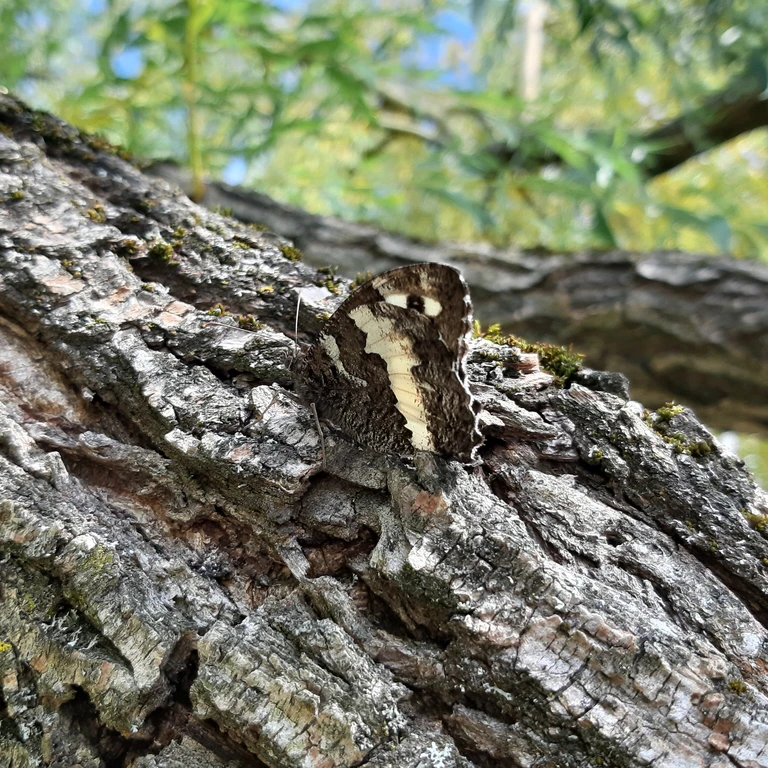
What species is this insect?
Brintesia circe
